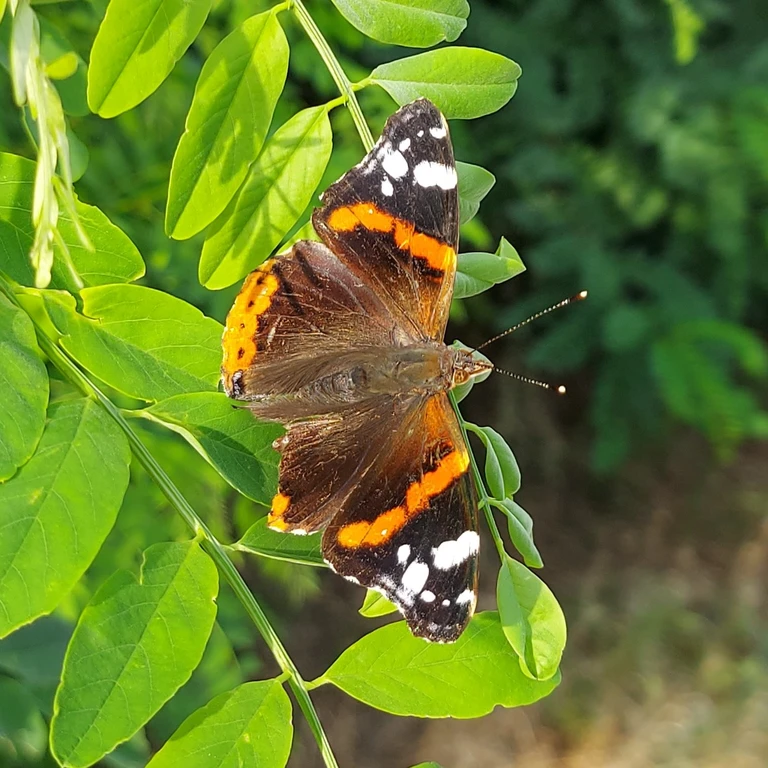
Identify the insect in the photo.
Vanessa atalanta
